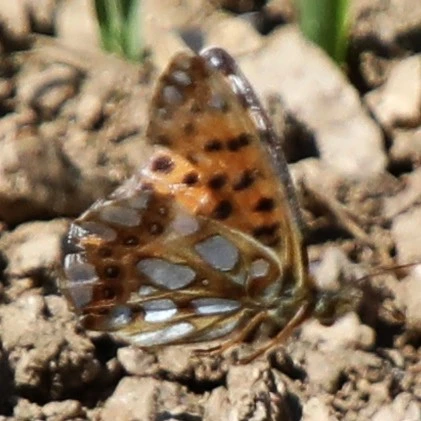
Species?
Issoria lathonia
